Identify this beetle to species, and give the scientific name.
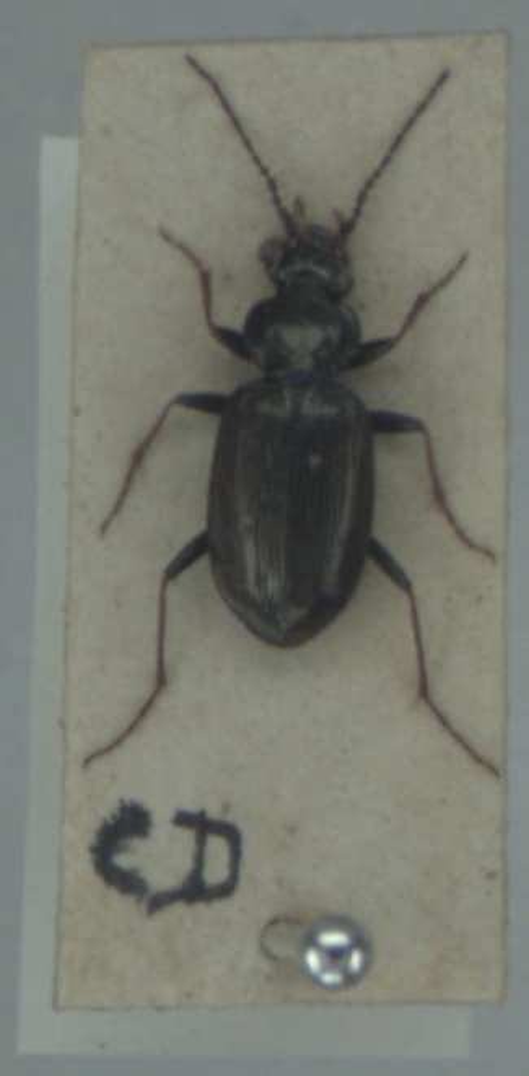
Loricera pilicornis
